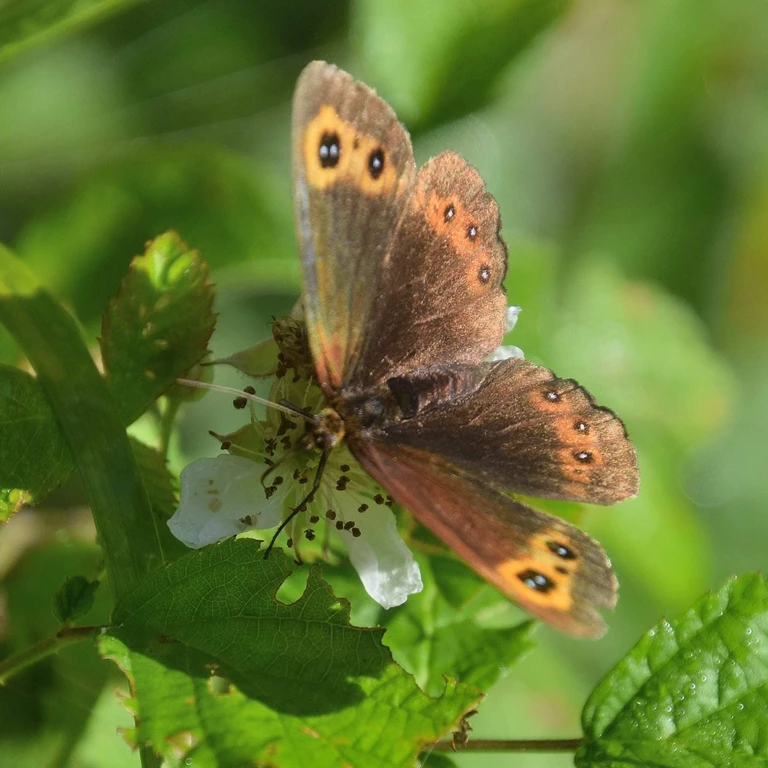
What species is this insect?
Erebia aethiops
